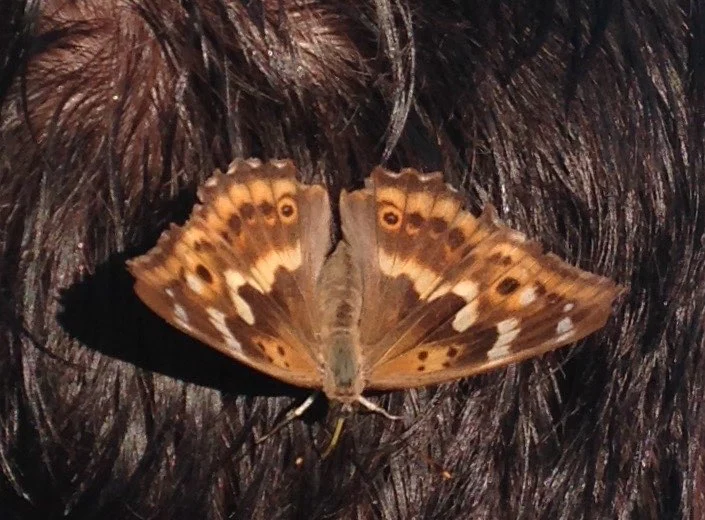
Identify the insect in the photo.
Apatura ilia
